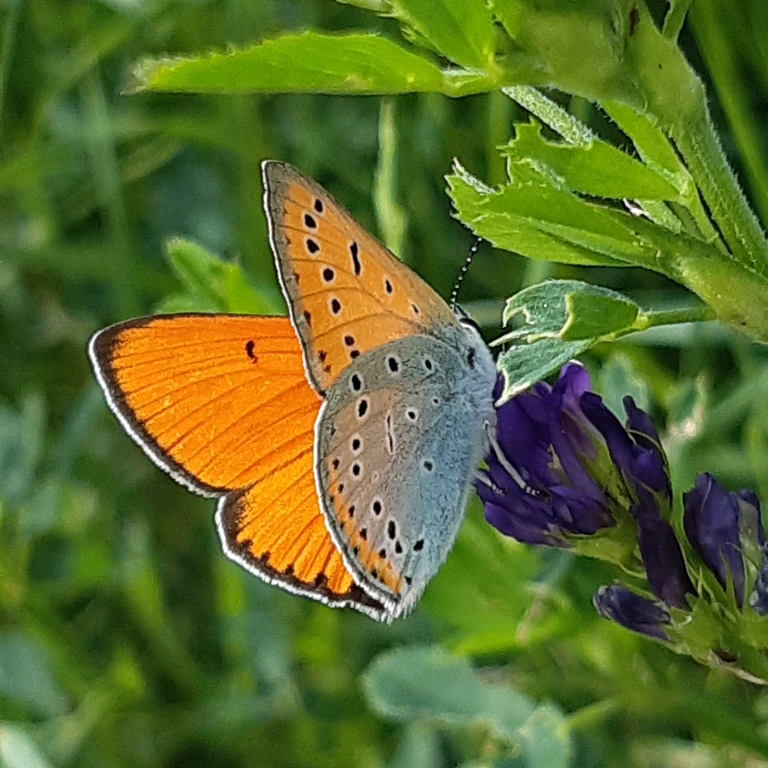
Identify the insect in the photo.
Lycaena dispar
